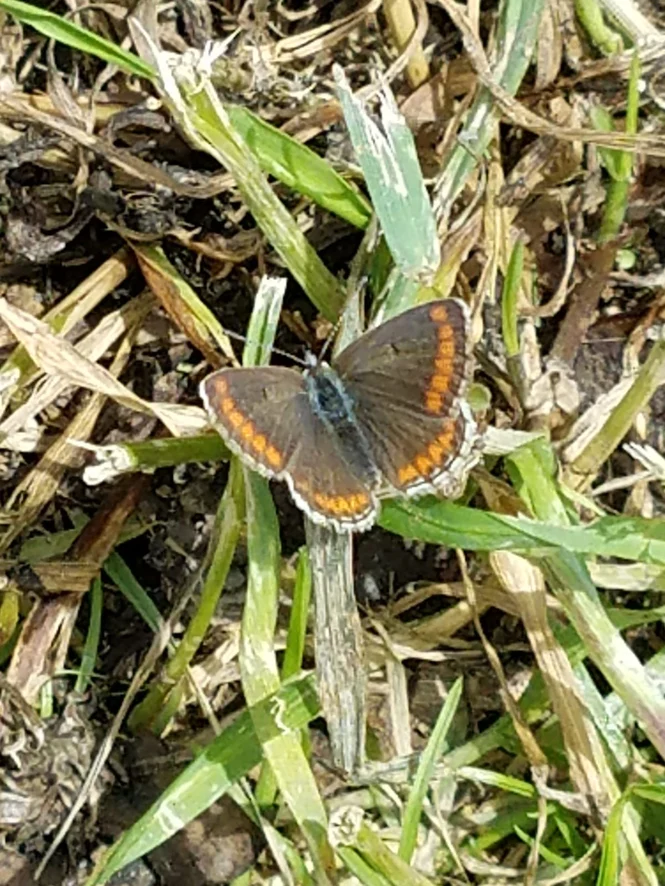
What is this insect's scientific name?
Aricia agestis/artaxerxes
